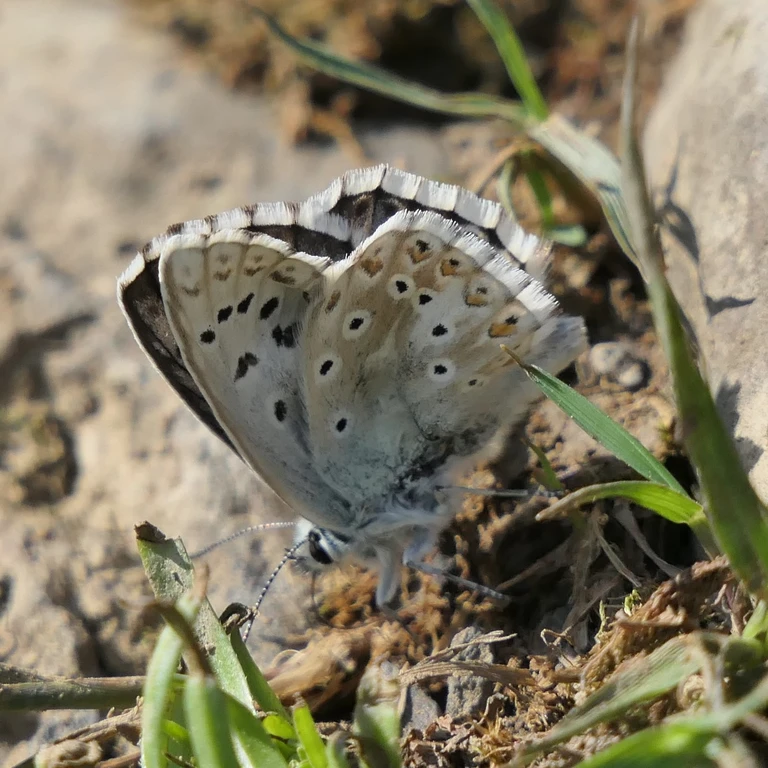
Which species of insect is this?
Lysandra coridon
